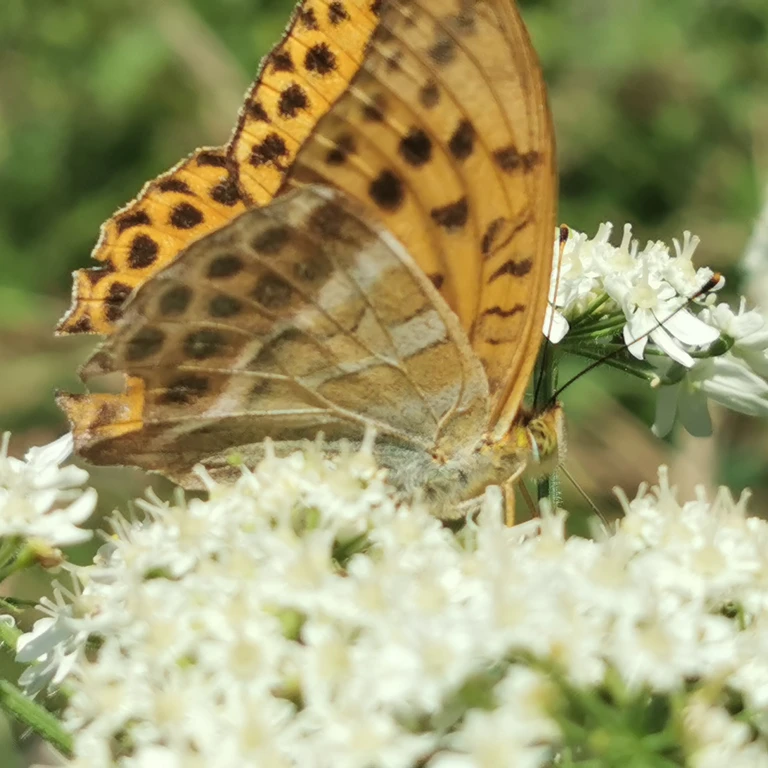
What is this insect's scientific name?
Argynnis paphia
